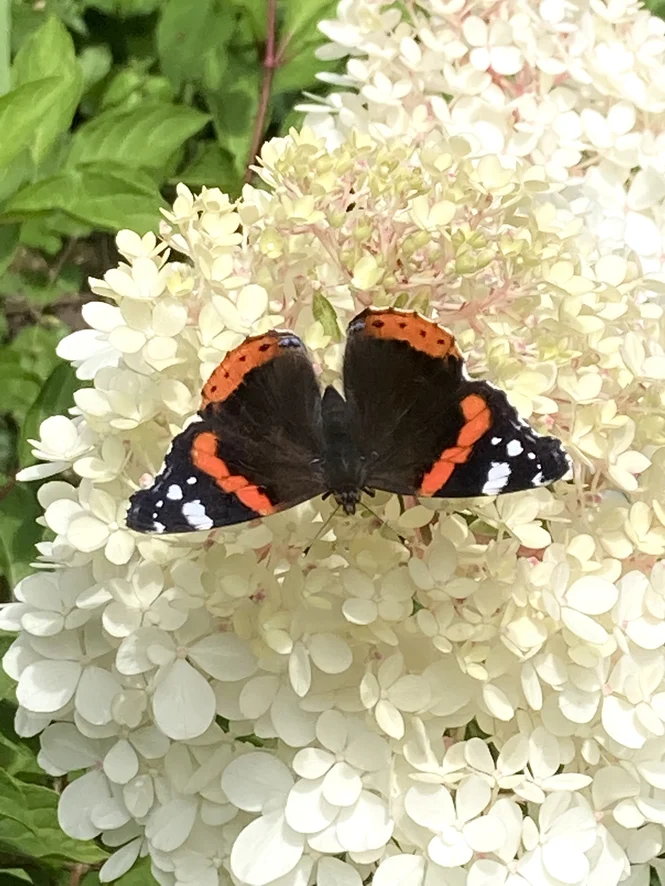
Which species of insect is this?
Vanessa atalanta
